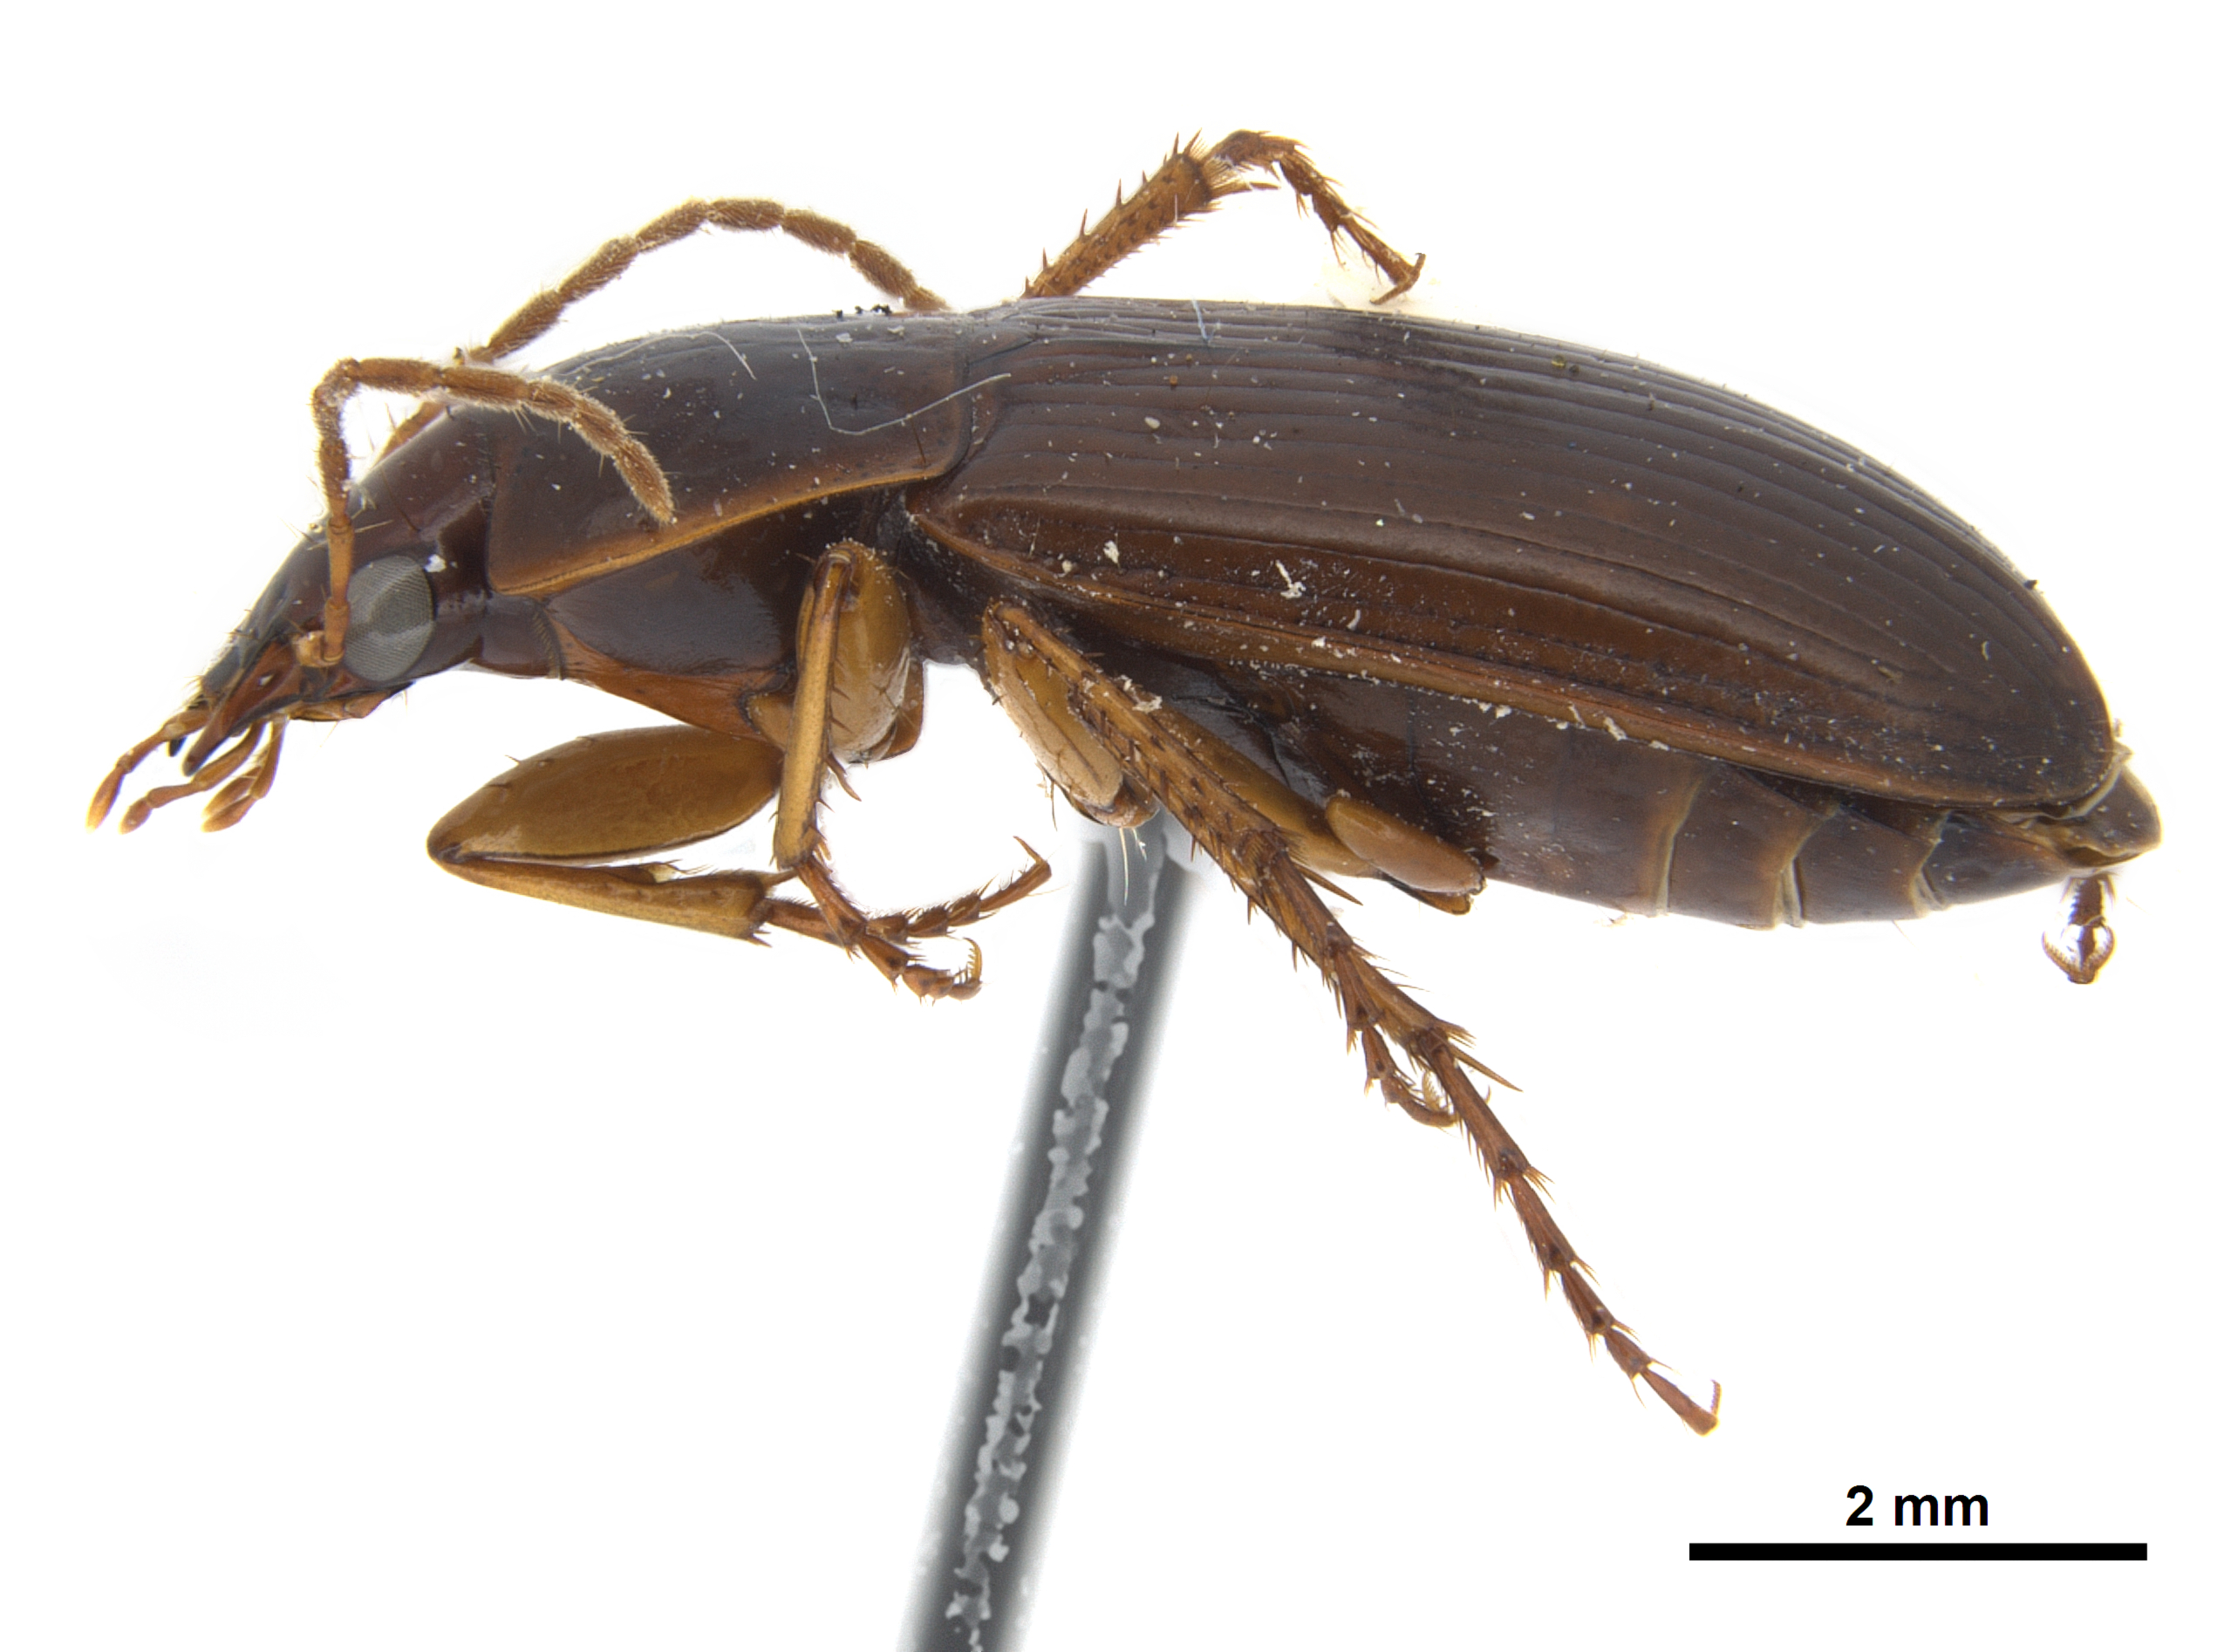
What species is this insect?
Calathus ingratus
